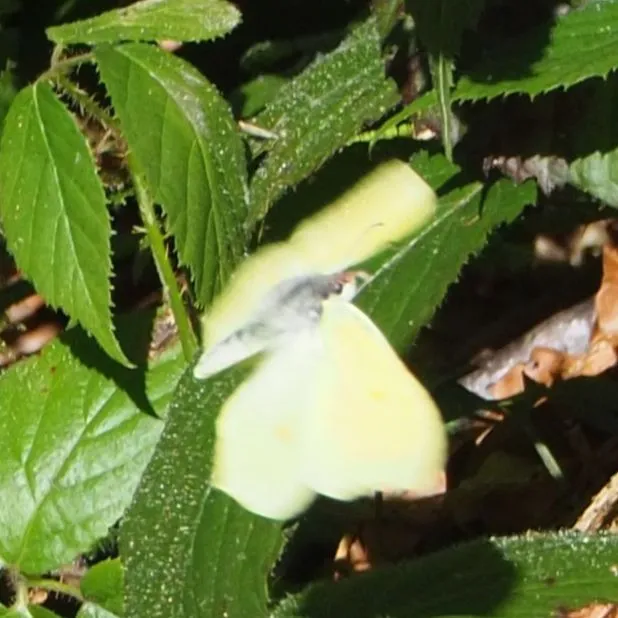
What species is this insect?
Gonepteryx rhamni
